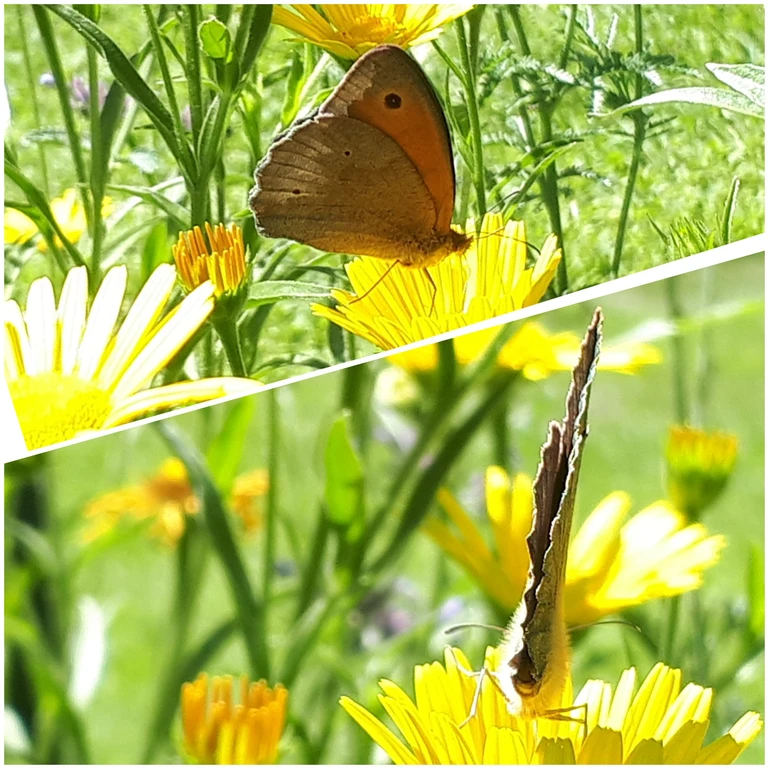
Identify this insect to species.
Maniola jurtina
